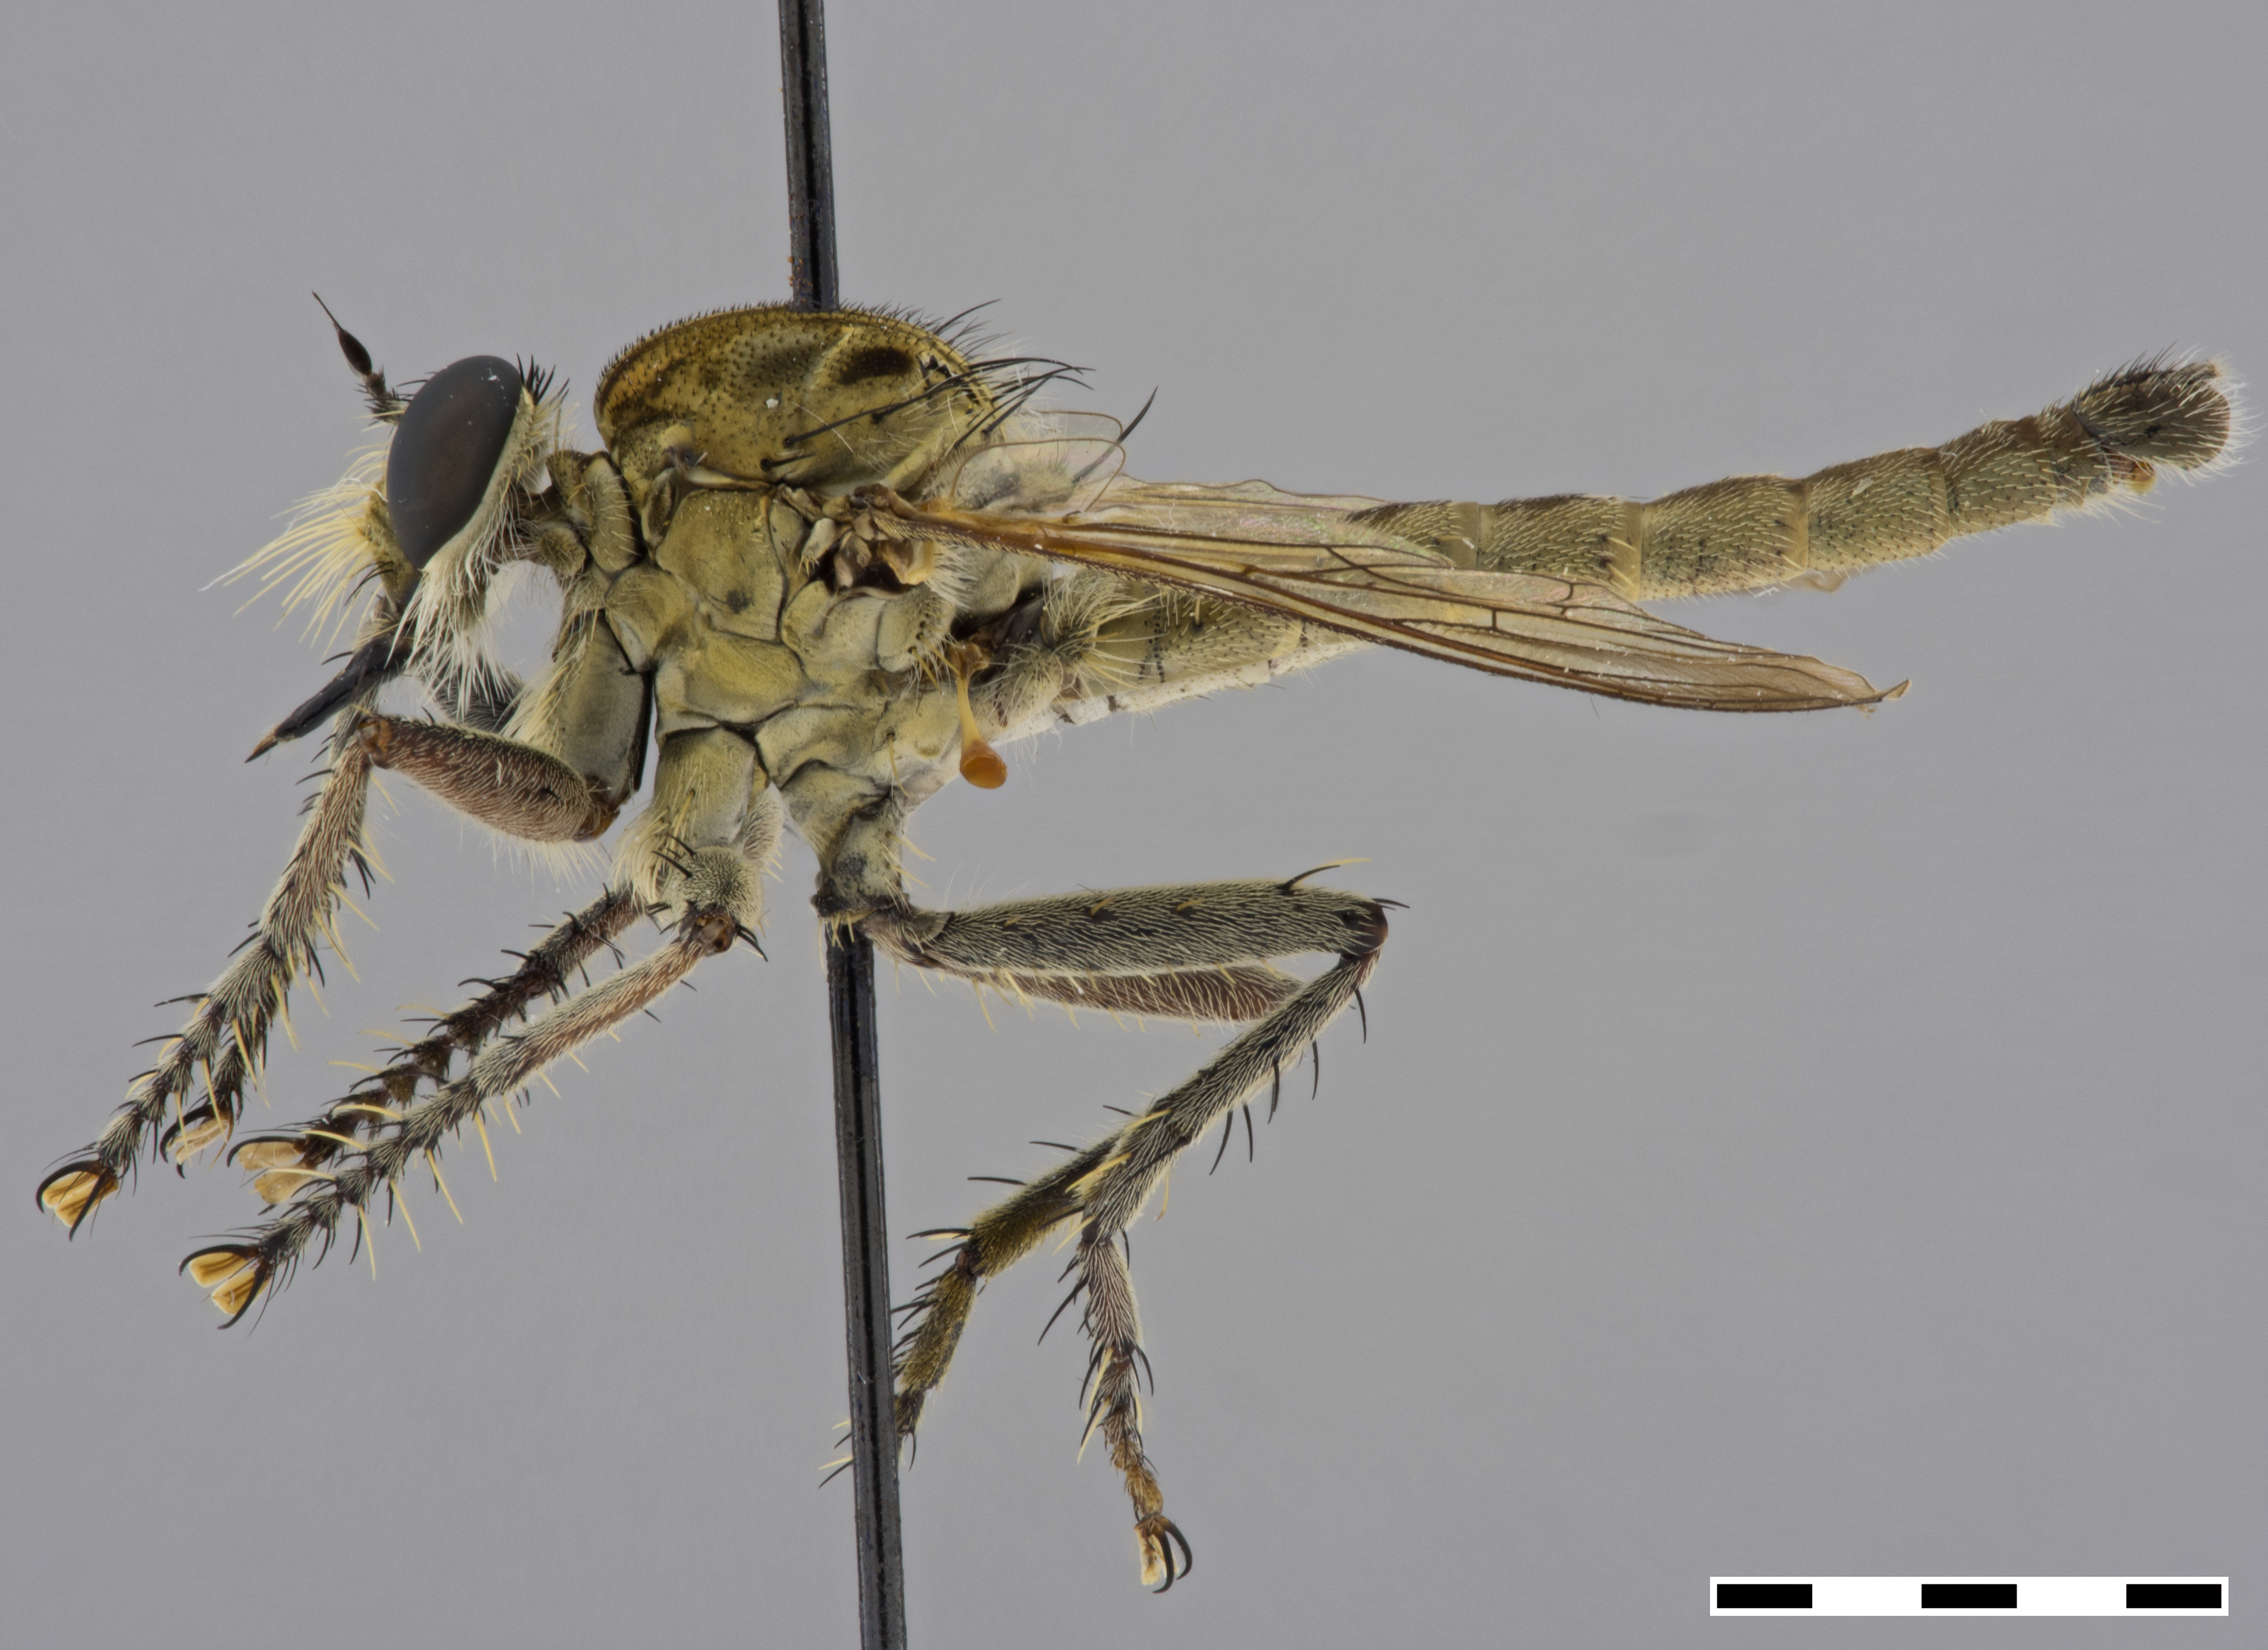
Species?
Philodicus fraterculus
